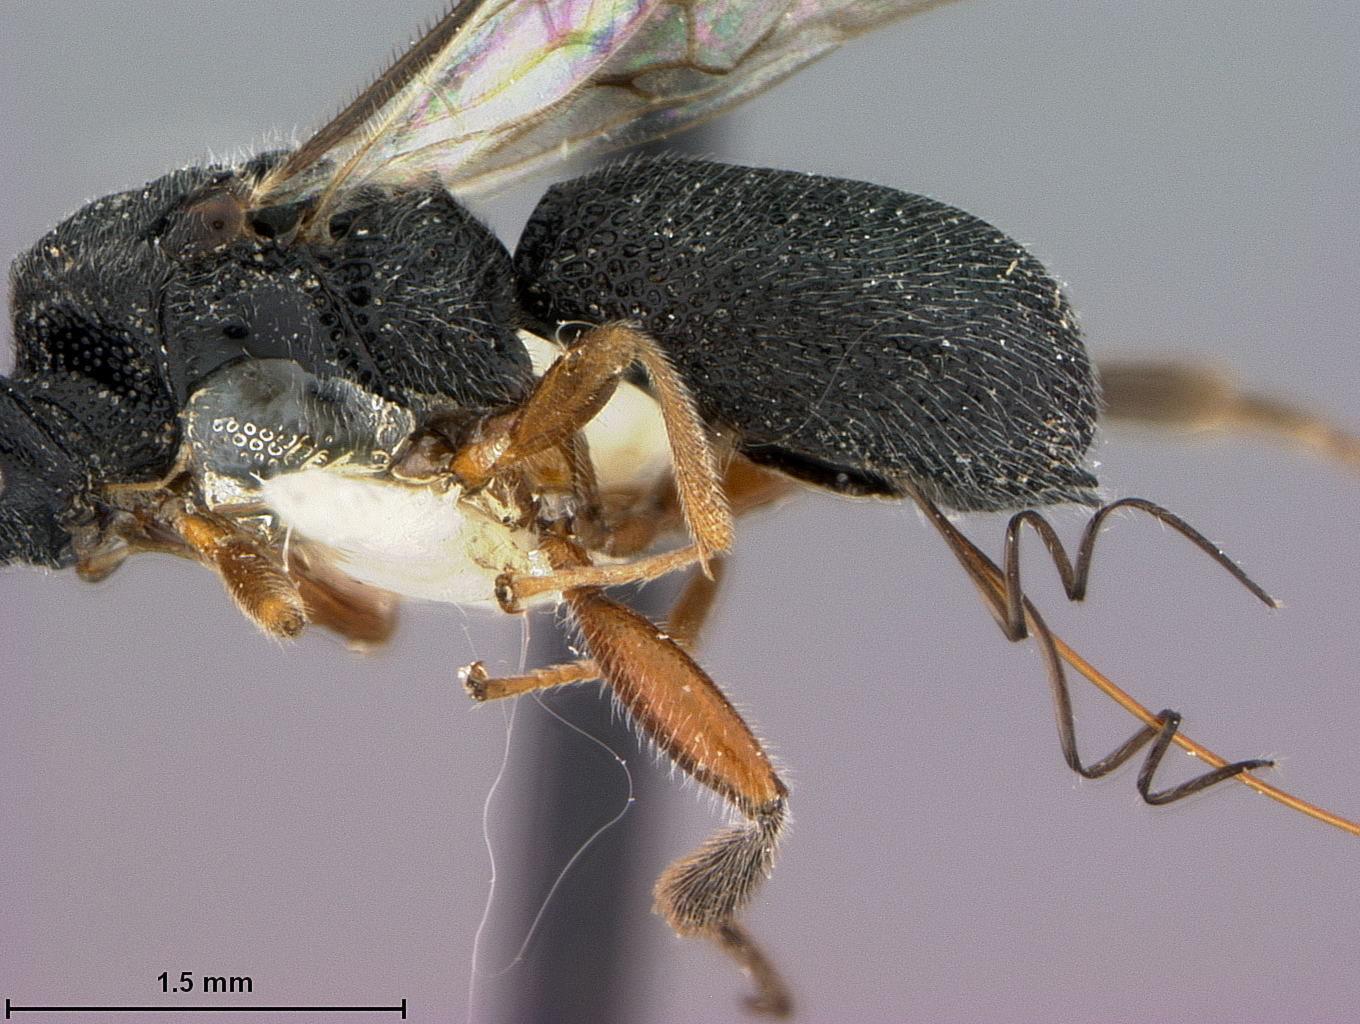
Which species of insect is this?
Urosigalphus pardus
